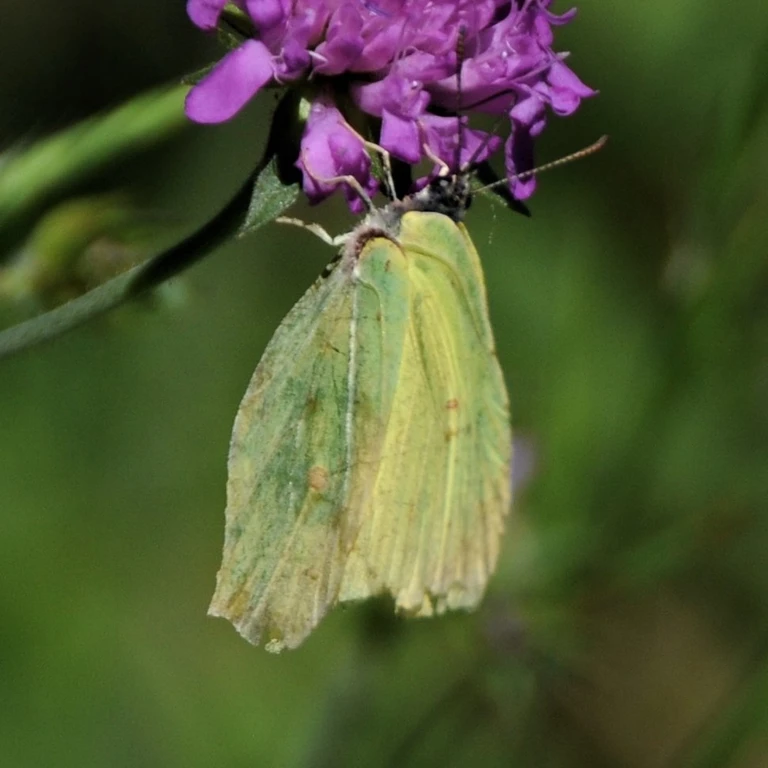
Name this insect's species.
Gonepteryx rhamni
